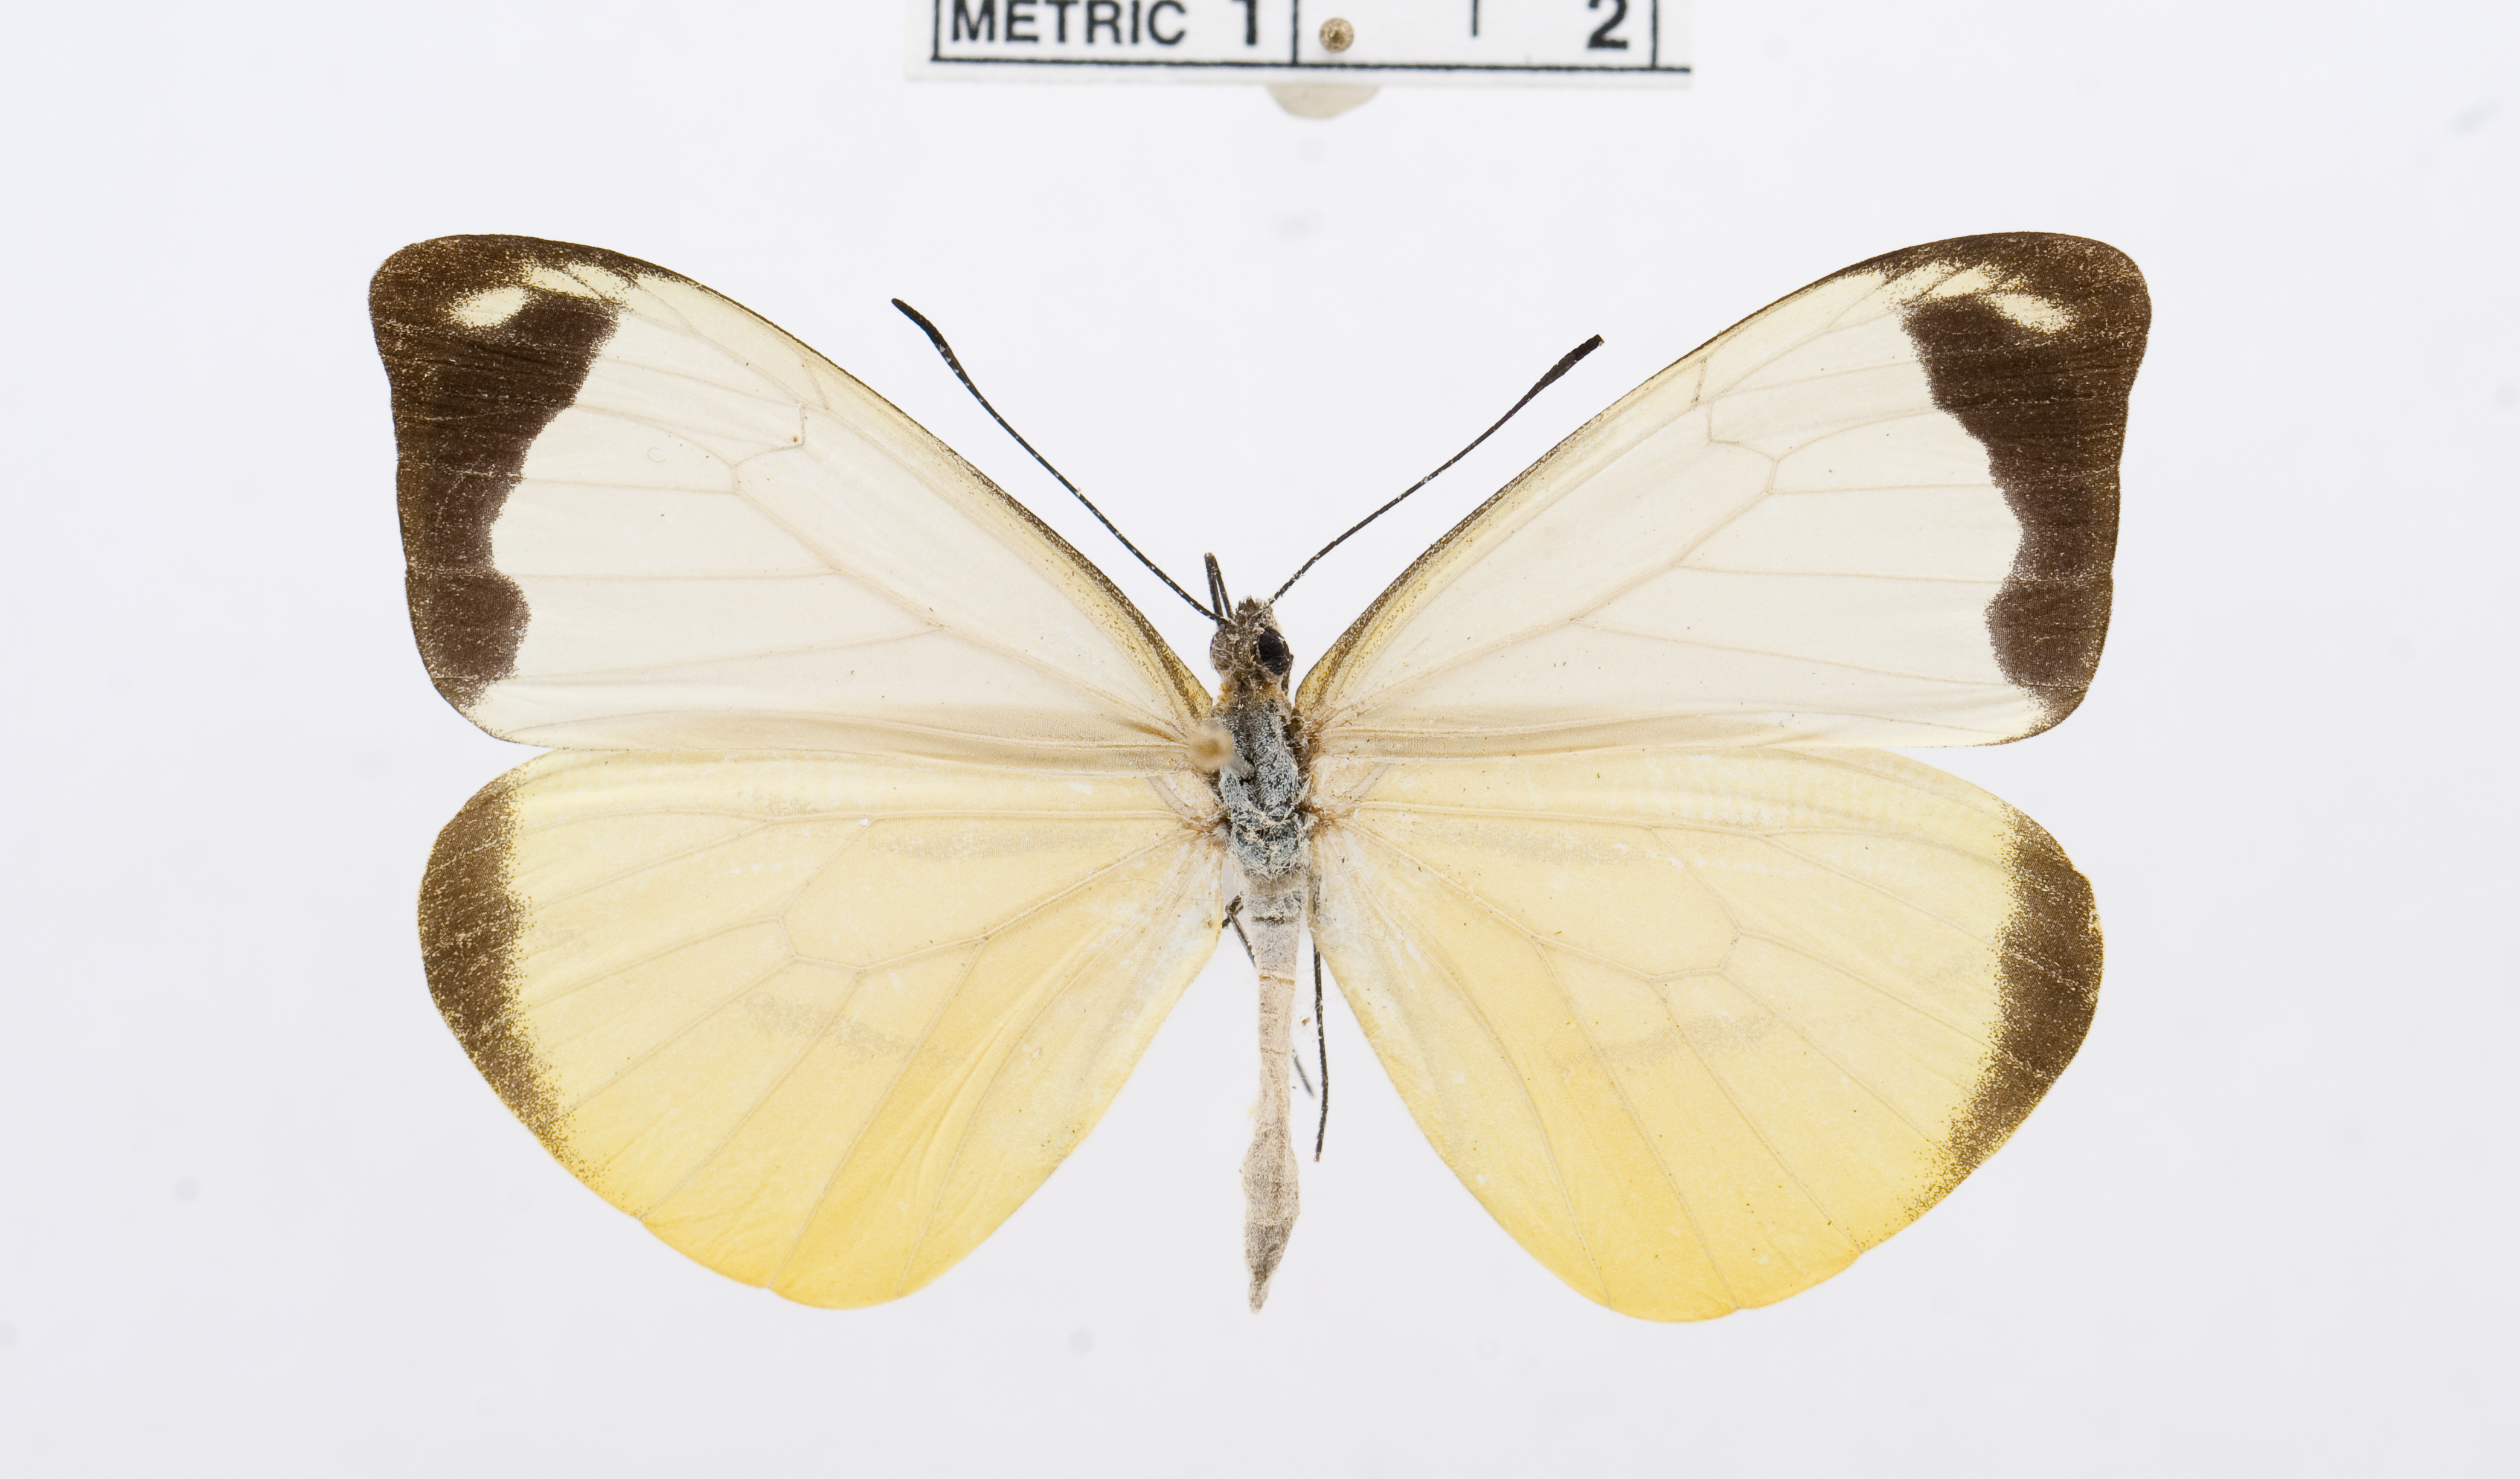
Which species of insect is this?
Enantia limnorina
